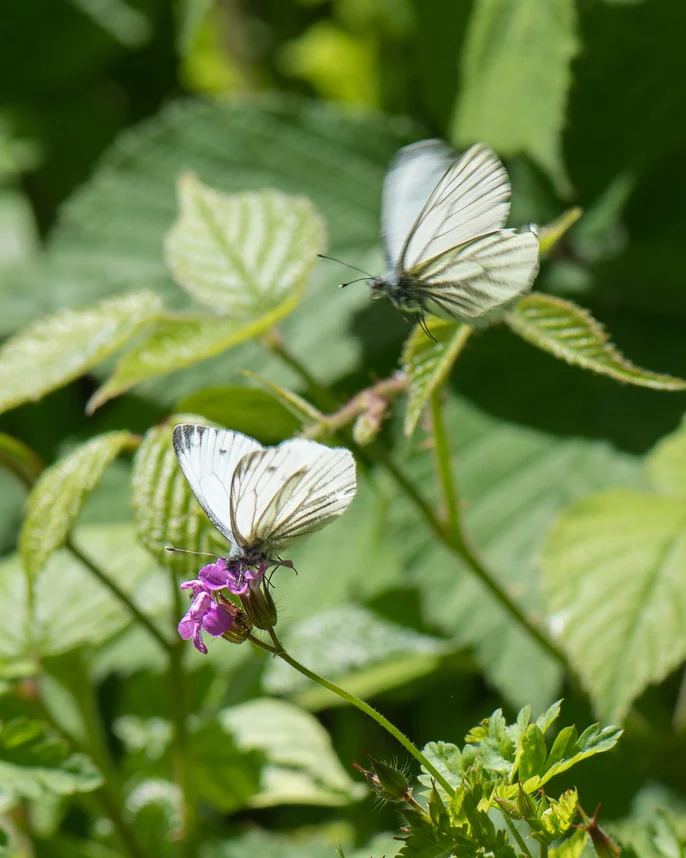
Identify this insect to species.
Pieris napi
